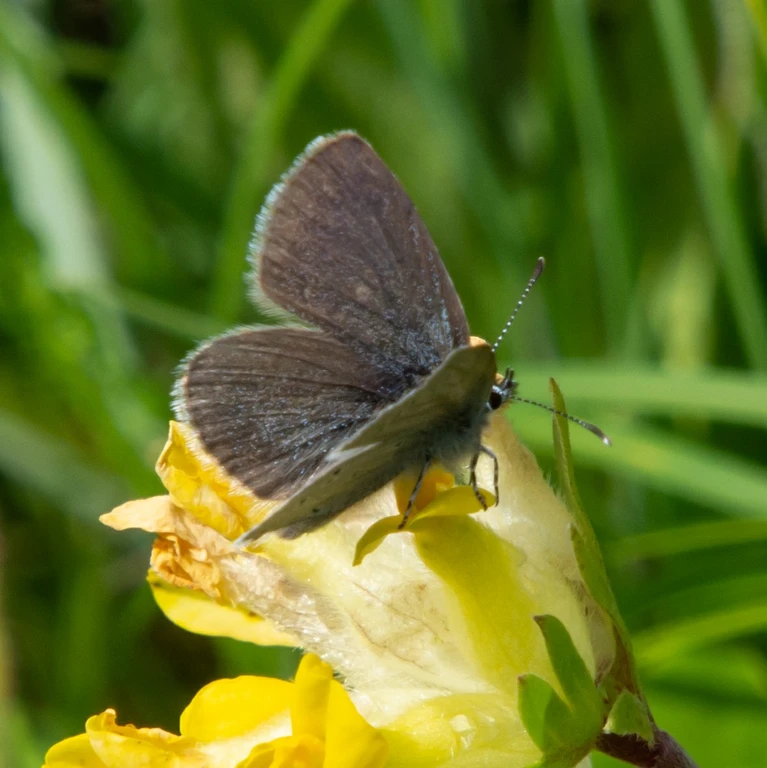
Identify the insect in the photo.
Cupido minimus
